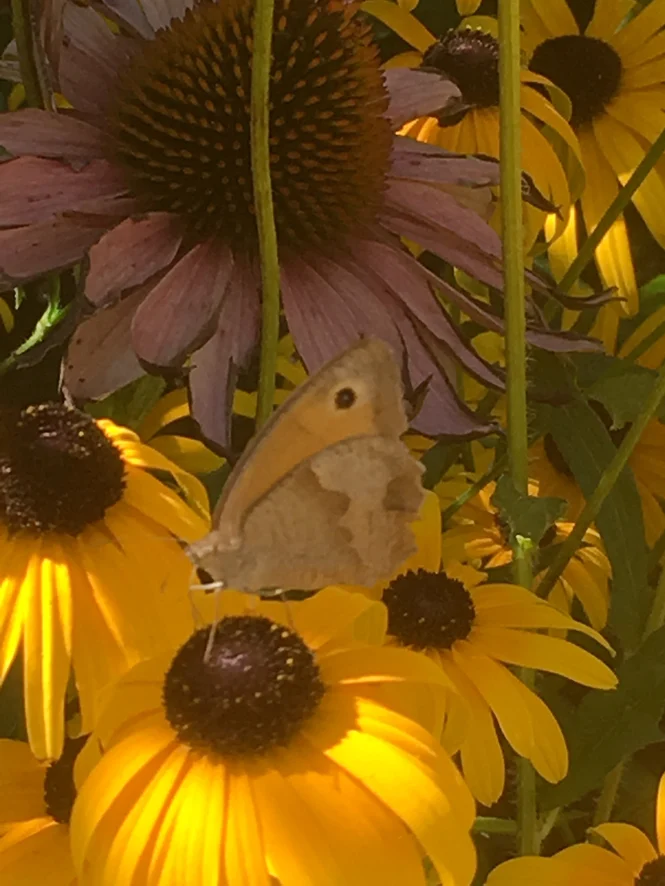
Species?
Maniola jurtina
